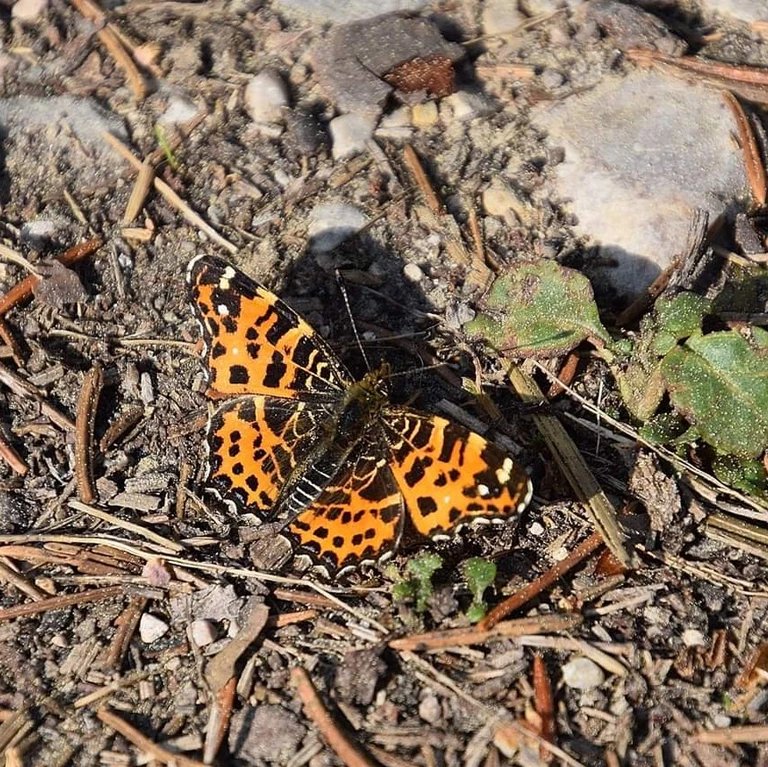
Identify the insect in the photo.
Araschnia levana
